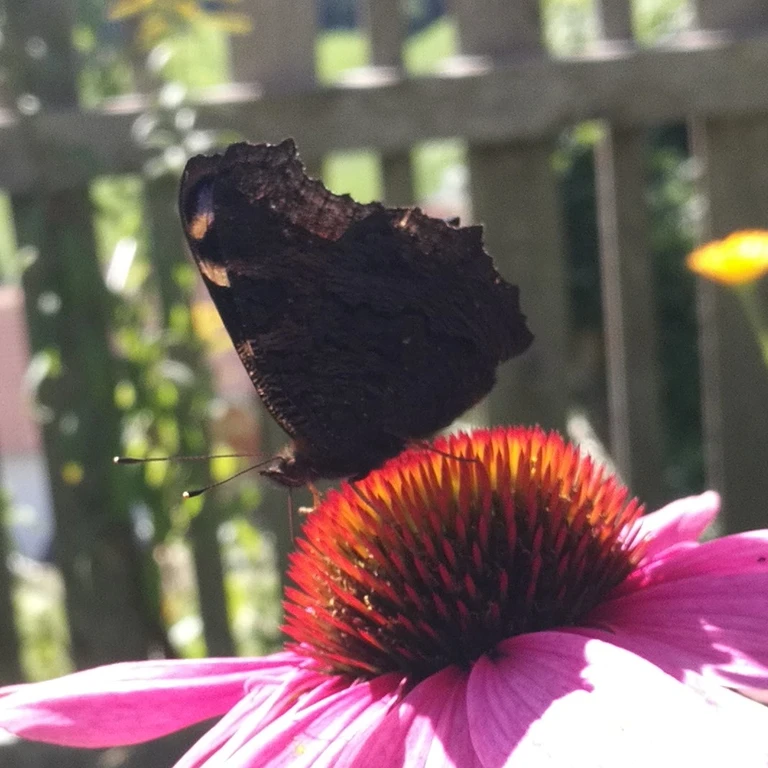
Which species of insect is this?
Aglais io
